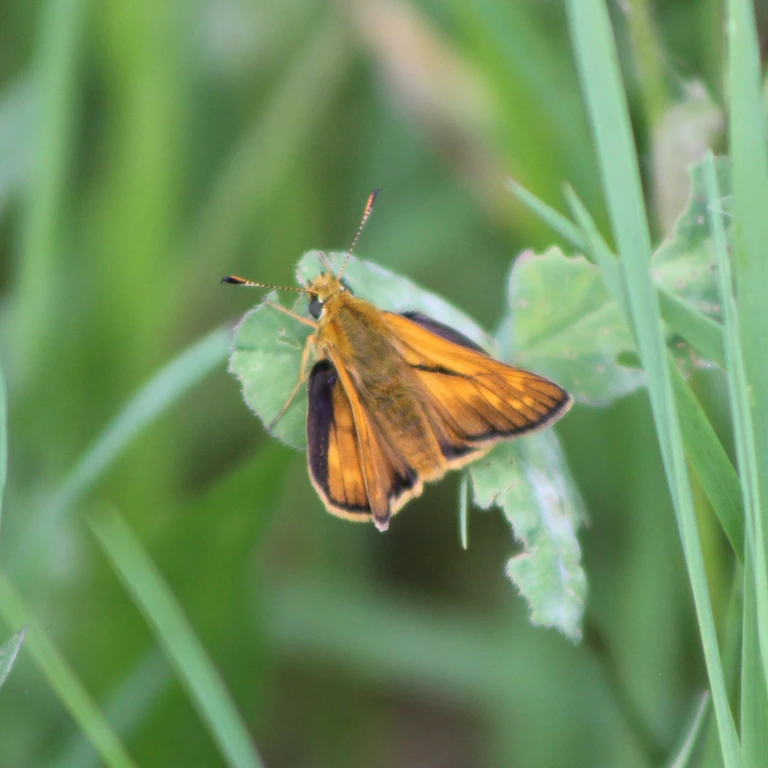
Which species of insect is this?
Ochlodes sylvanus (also Ochlodes venata)
